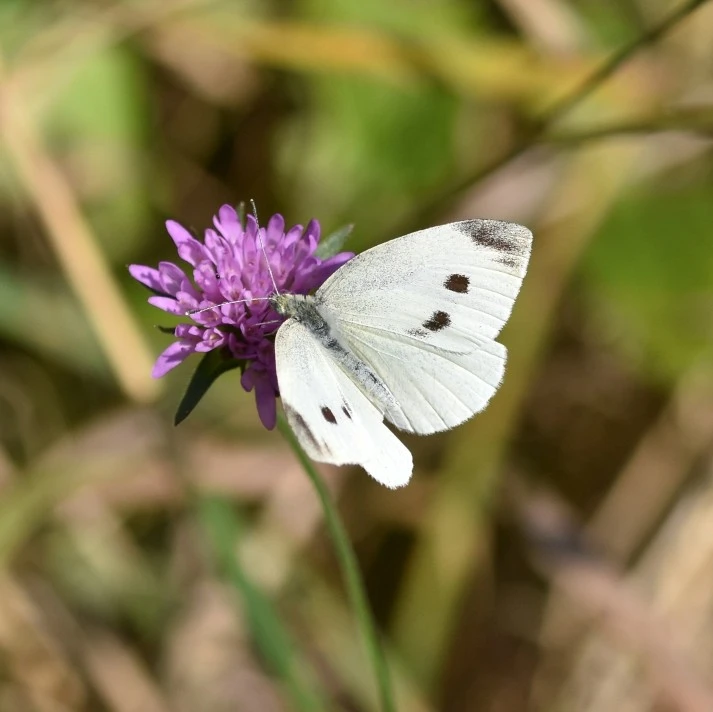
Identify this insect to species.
Pieris rapae
